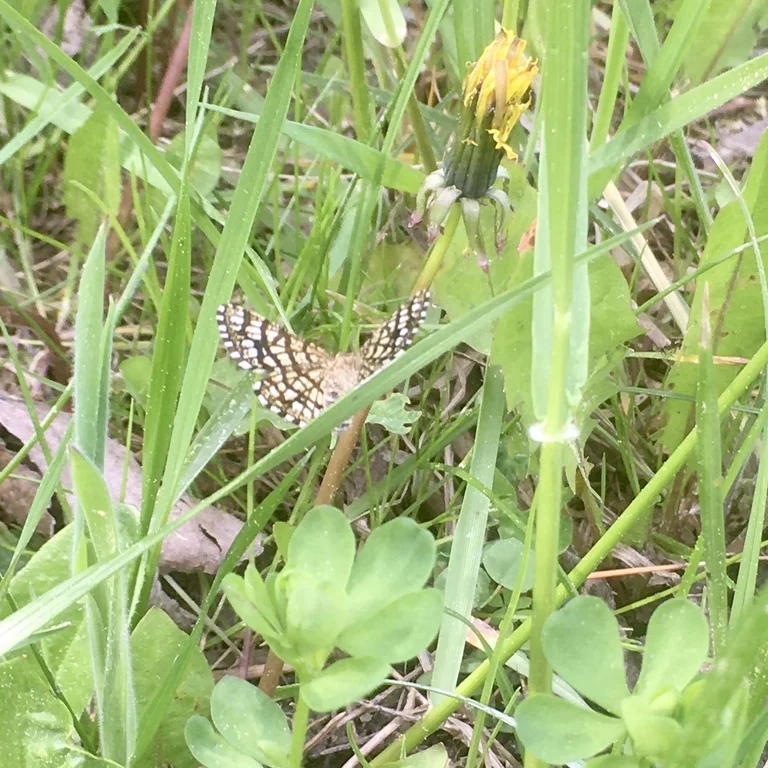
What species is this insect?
Chiasmia clathrata
